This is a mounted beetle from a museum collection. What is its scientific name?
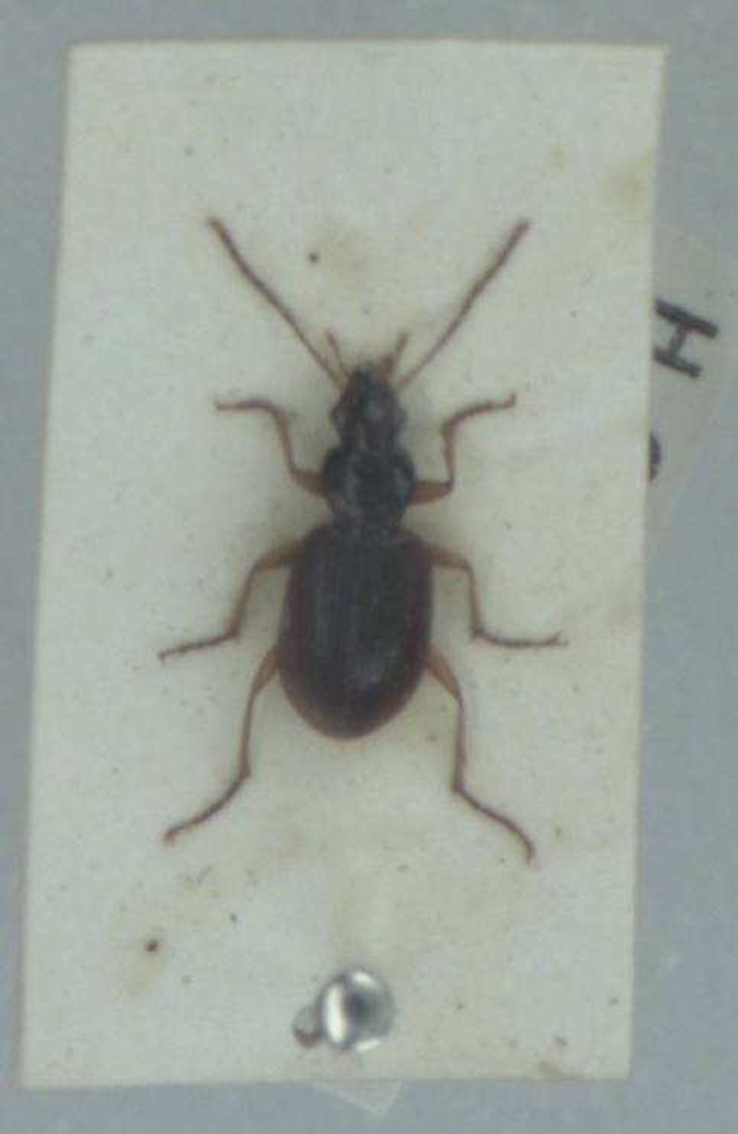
Paranchus albipes
